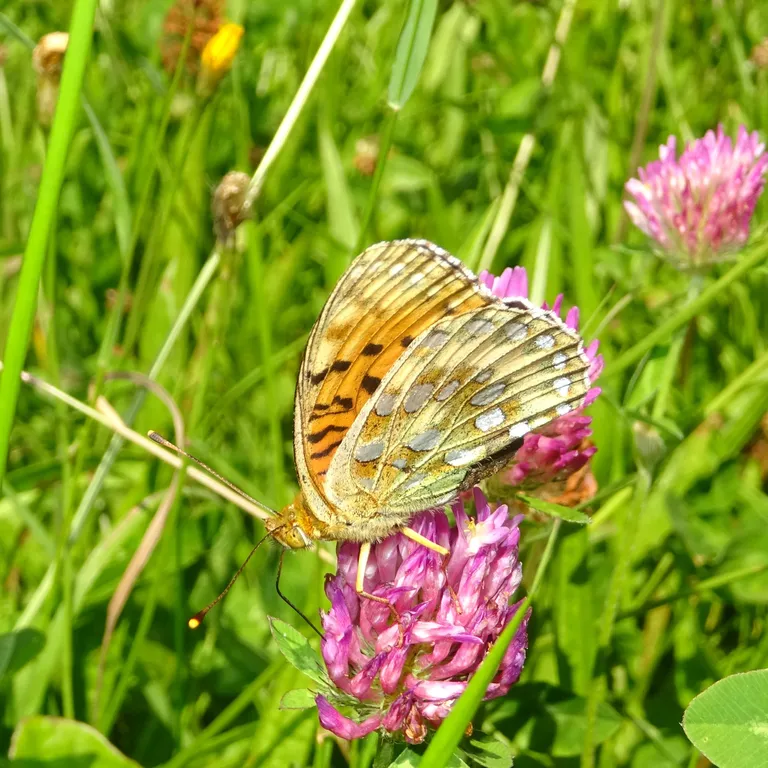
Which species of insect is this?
Speyeria aglaja
